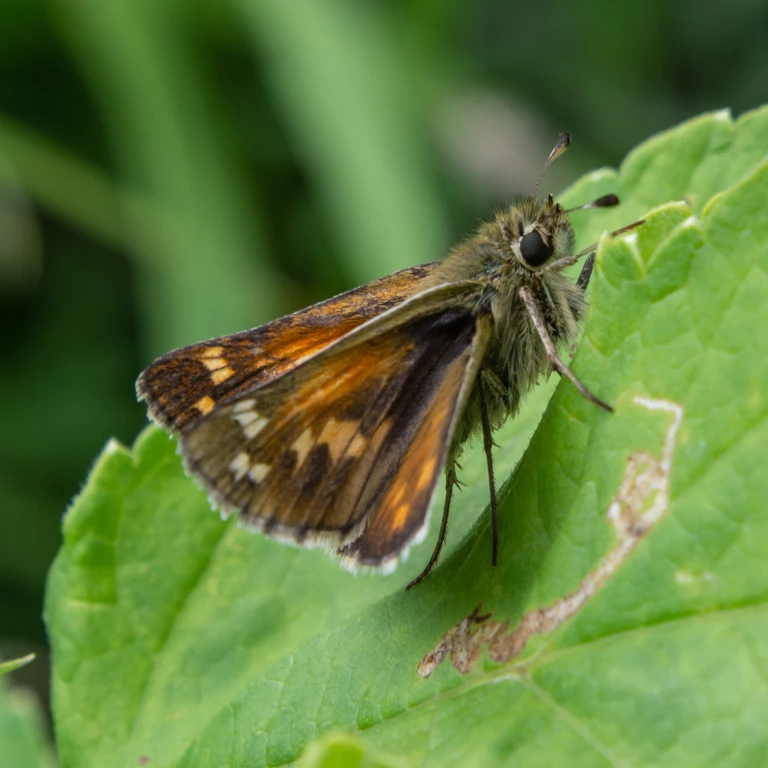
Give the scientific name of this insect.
Hesperia comma
